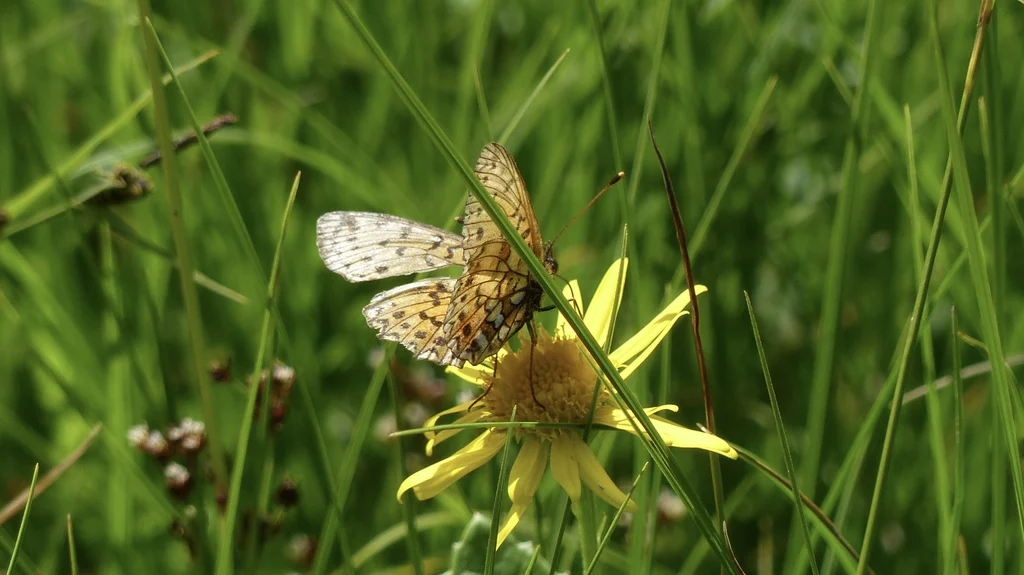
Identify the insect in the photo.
Boloria selene
